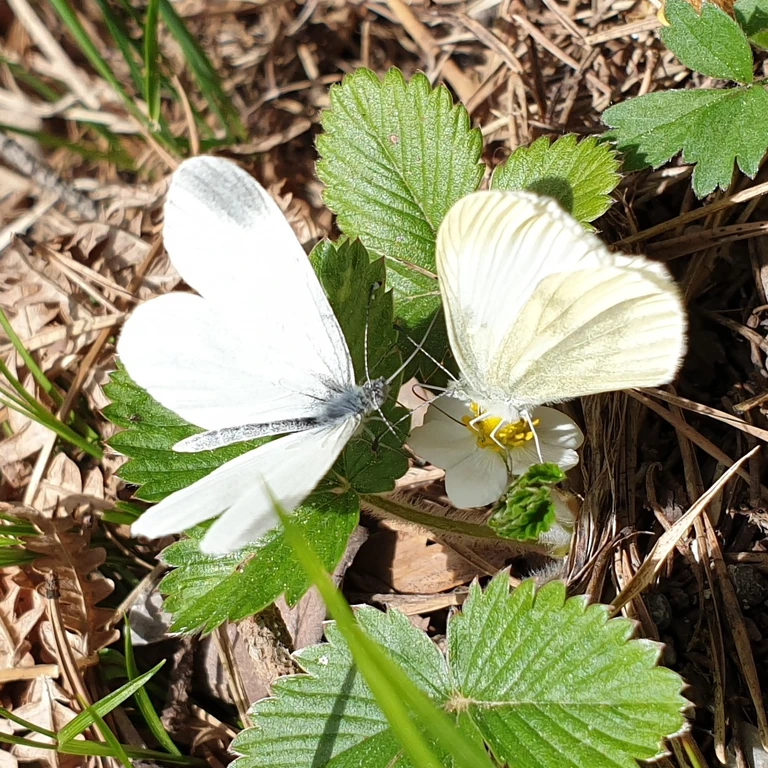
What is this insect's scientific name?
Leptidea sinapis/juvernica
